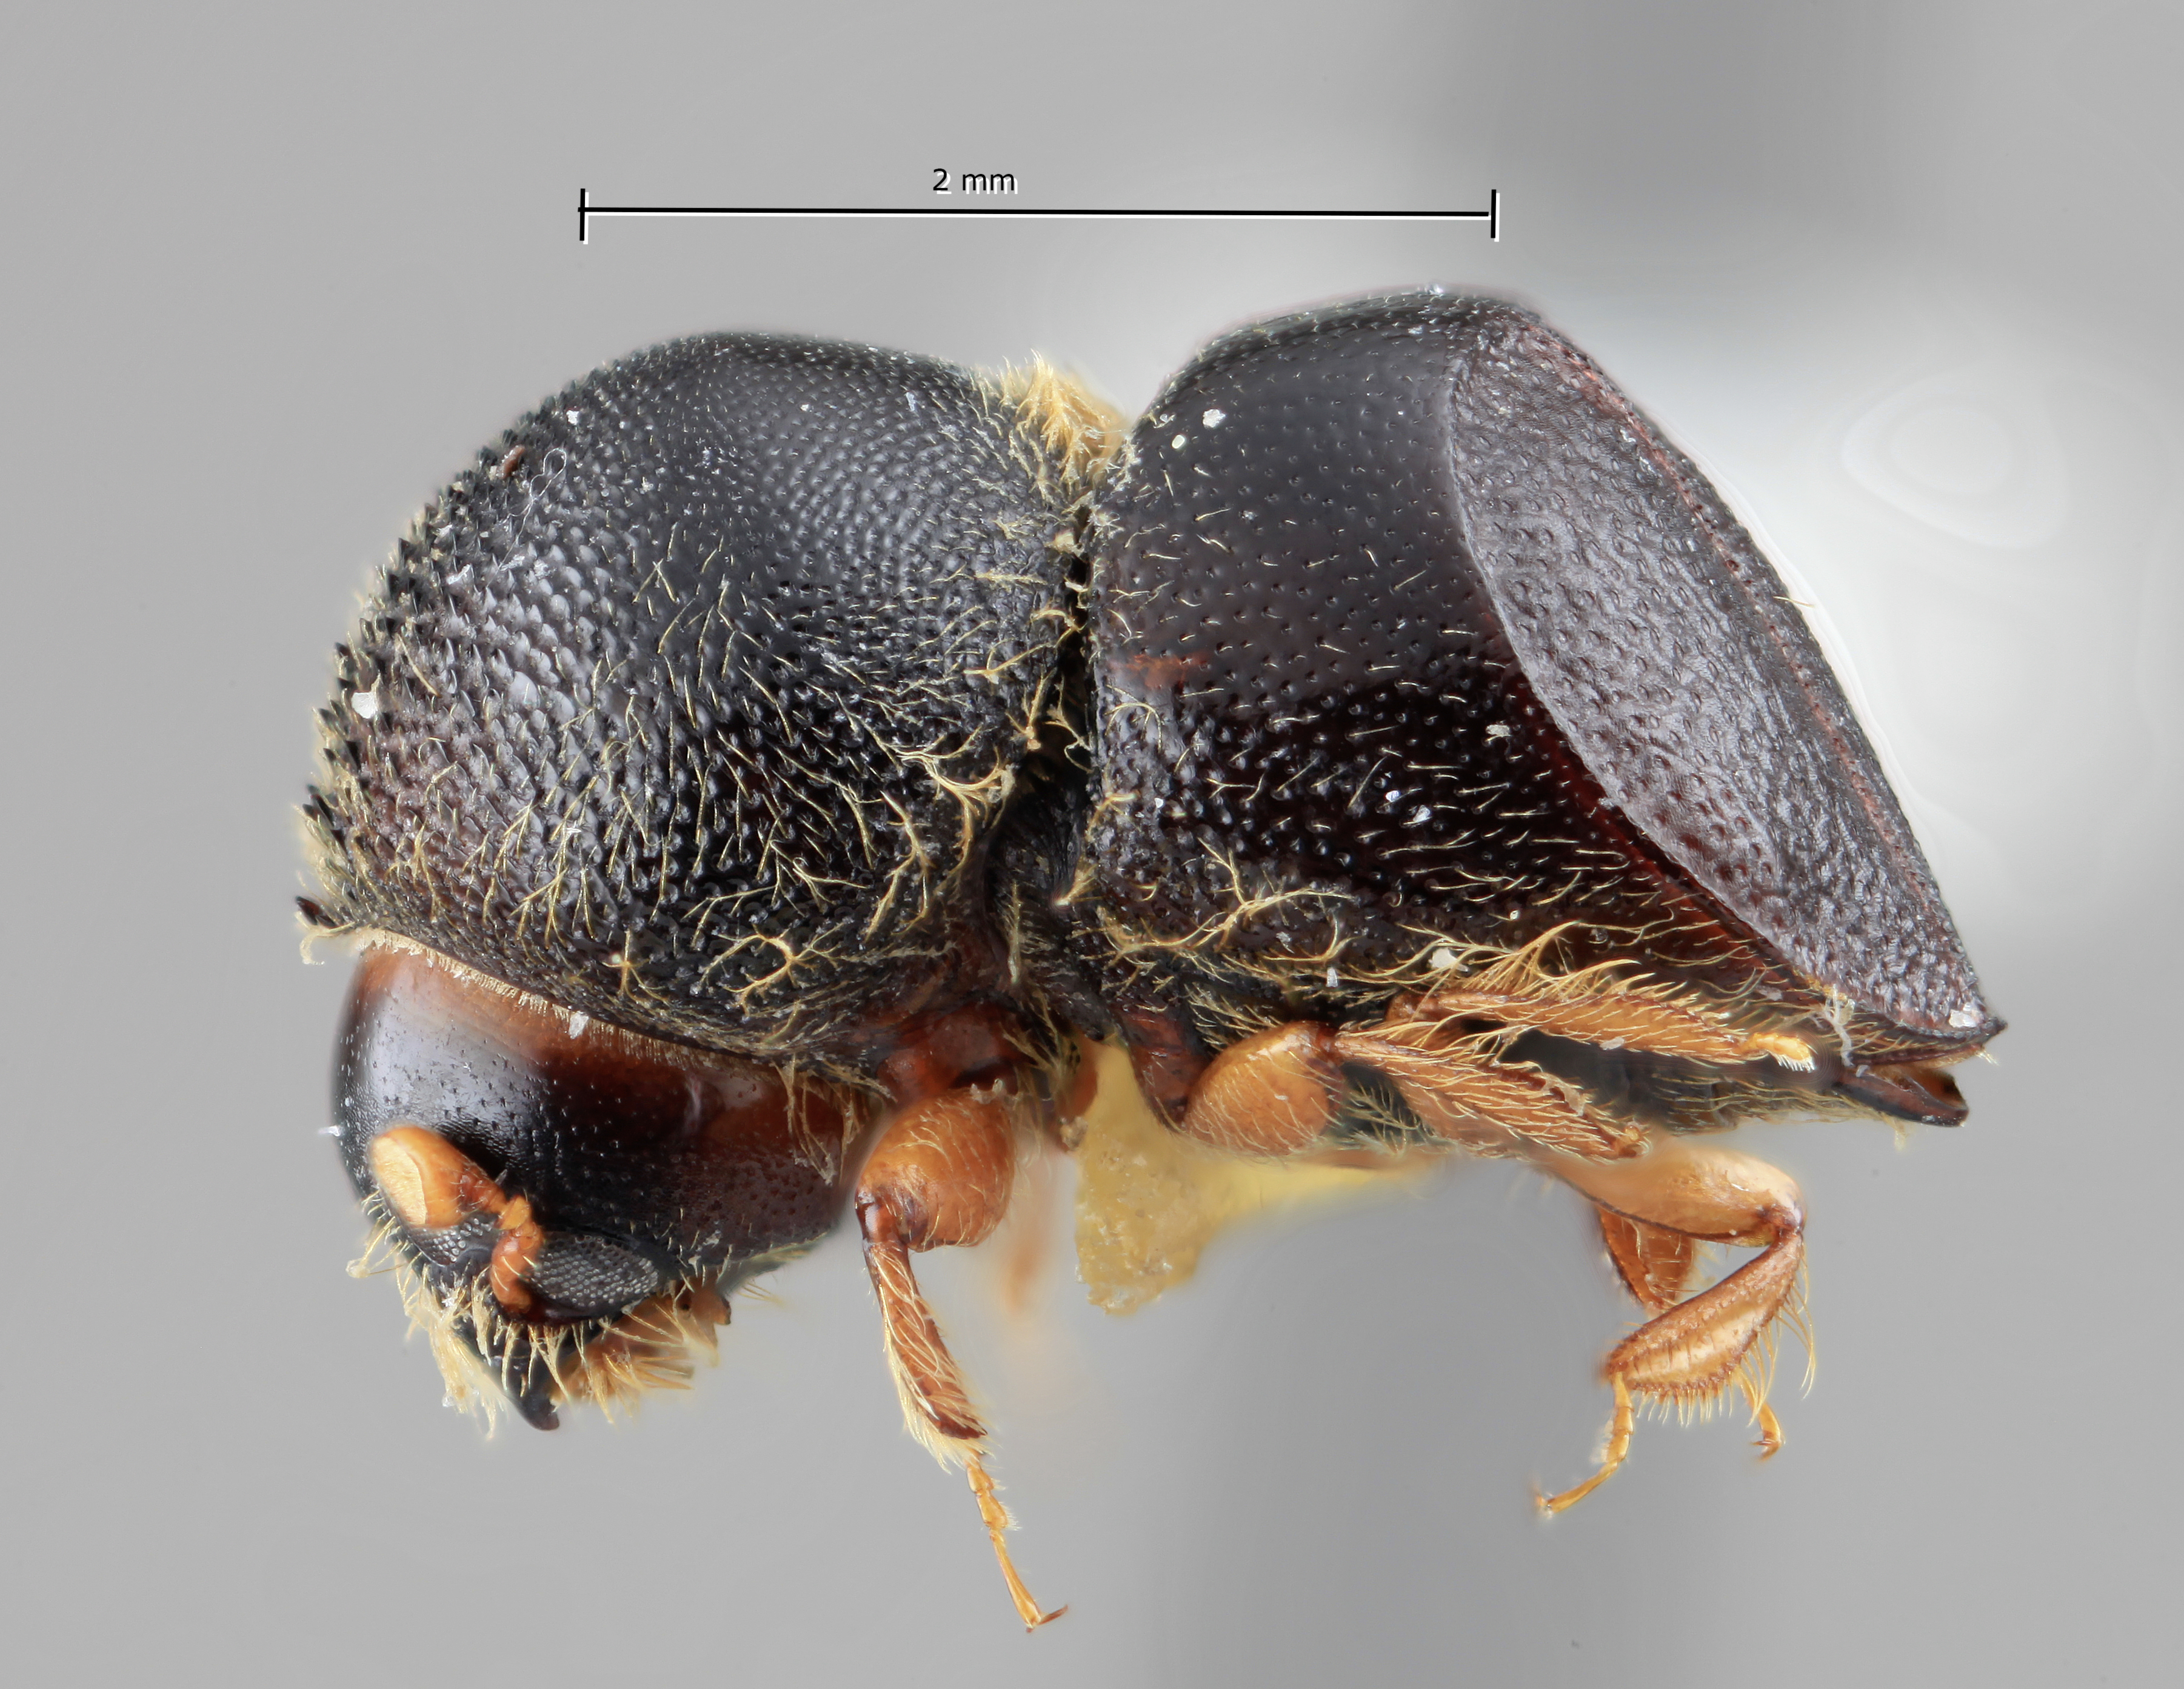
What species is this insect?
Xyleborus laticeps
